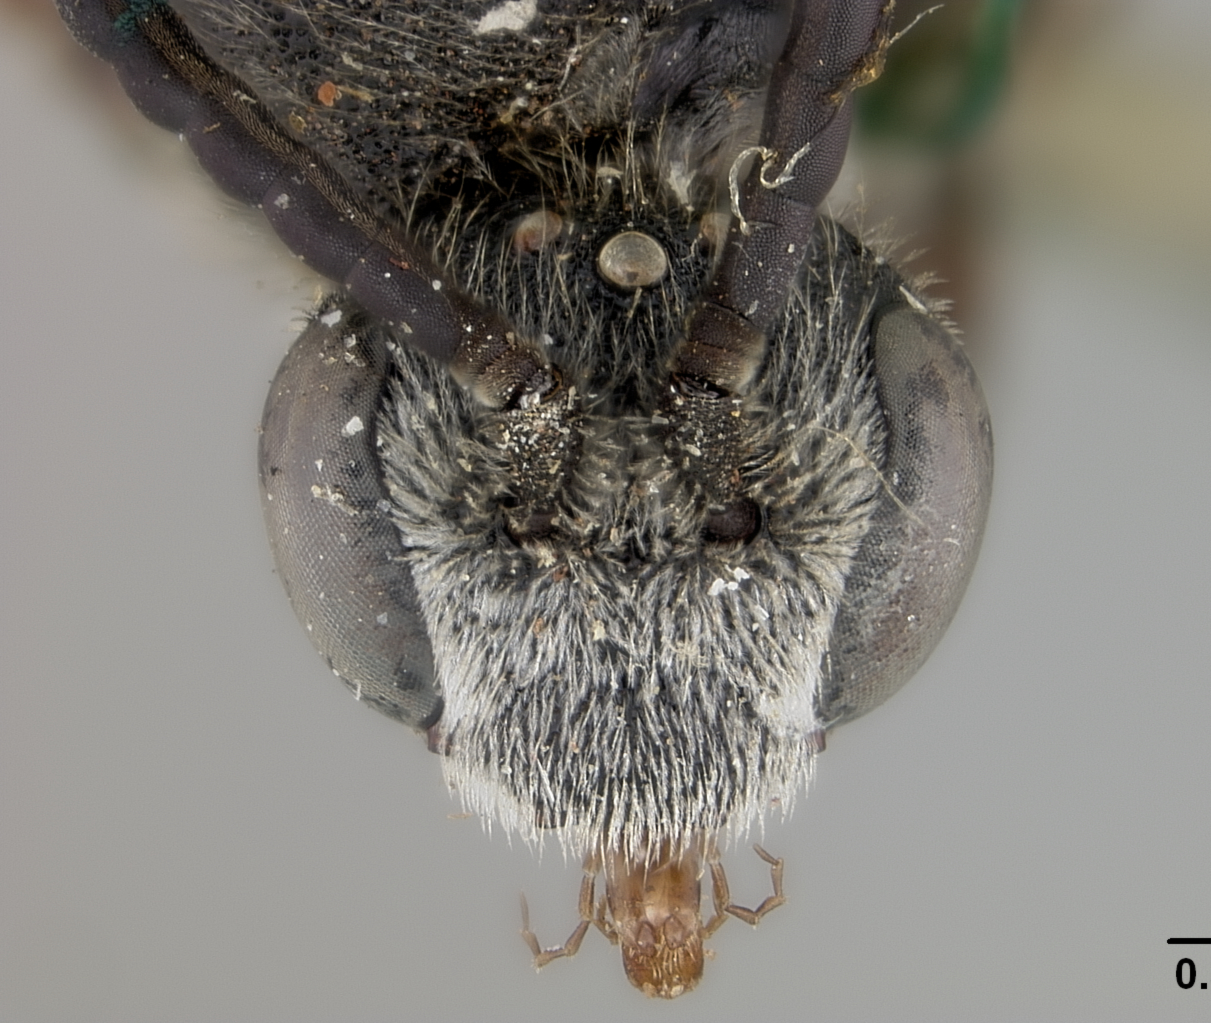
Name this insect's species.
Proteraner leptanthi
